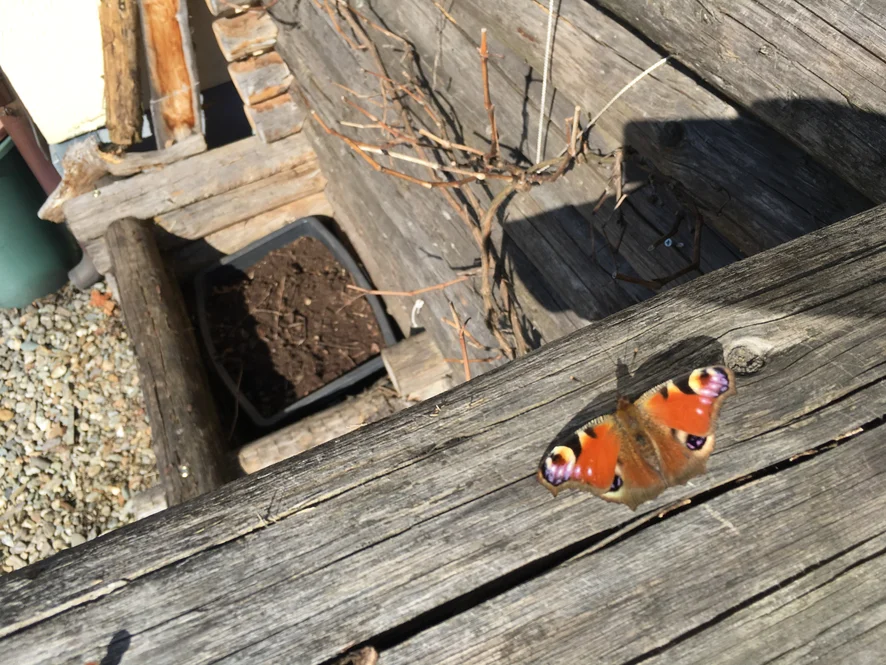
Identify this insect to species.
Aglais io
